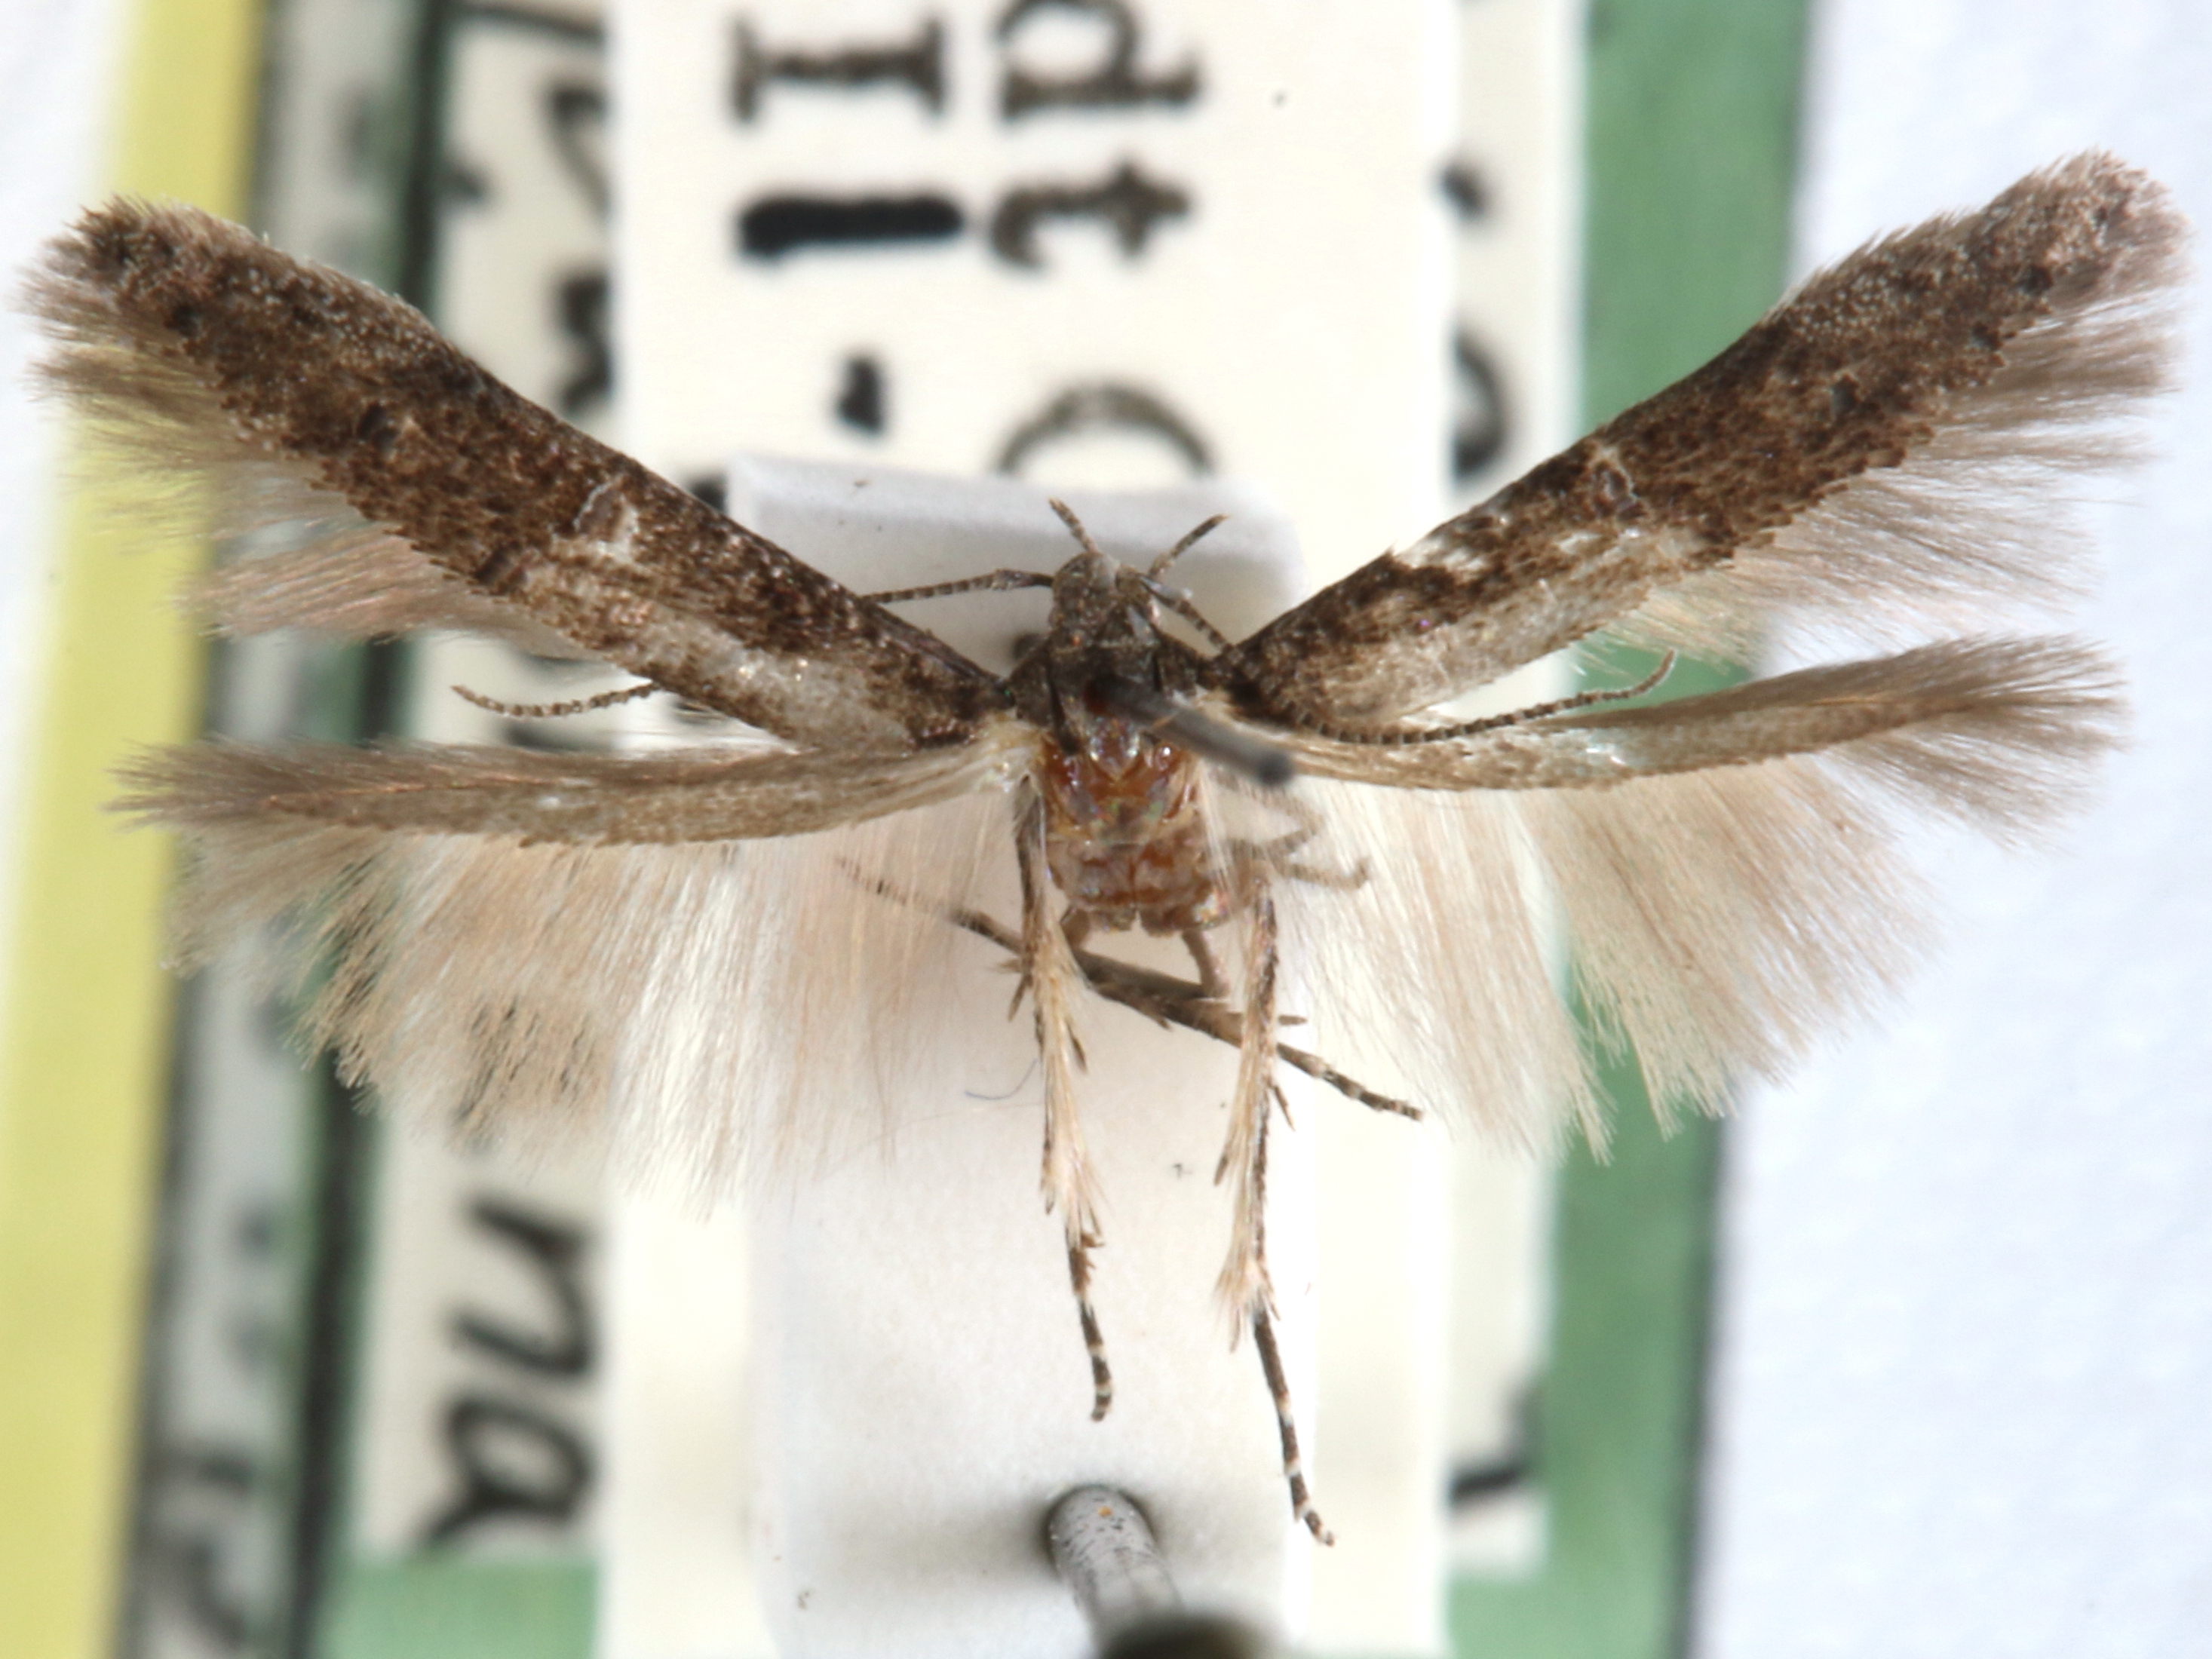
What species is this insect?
Sorhagenia nimbosa
